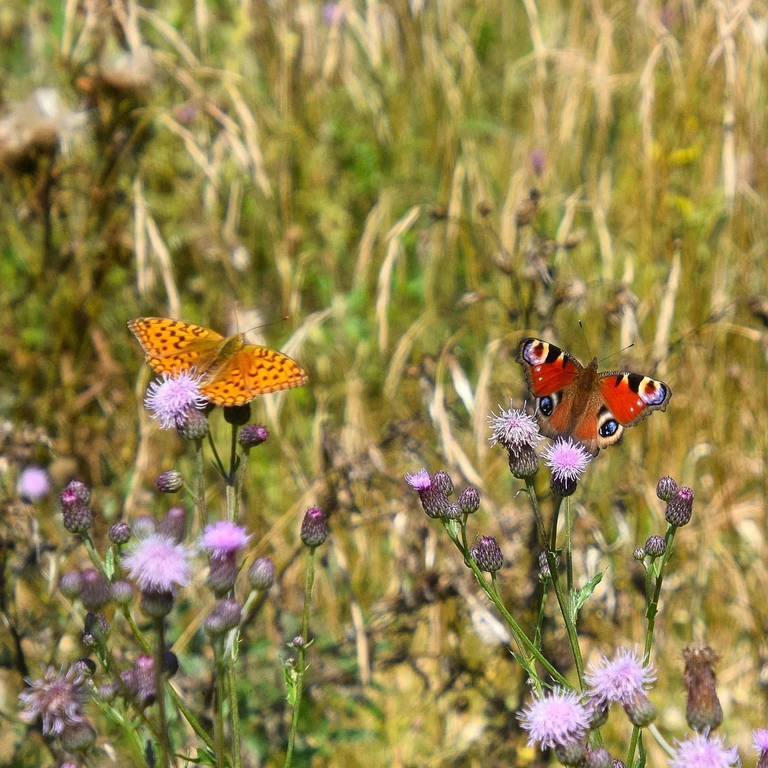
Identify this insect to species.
Aglais io
